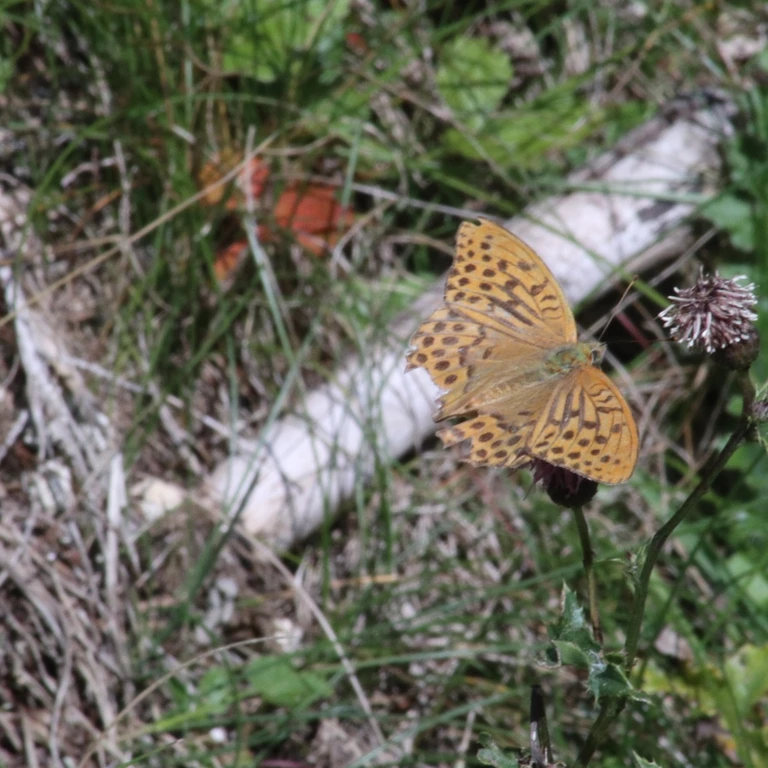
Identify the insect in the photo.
Argynnis paphia
